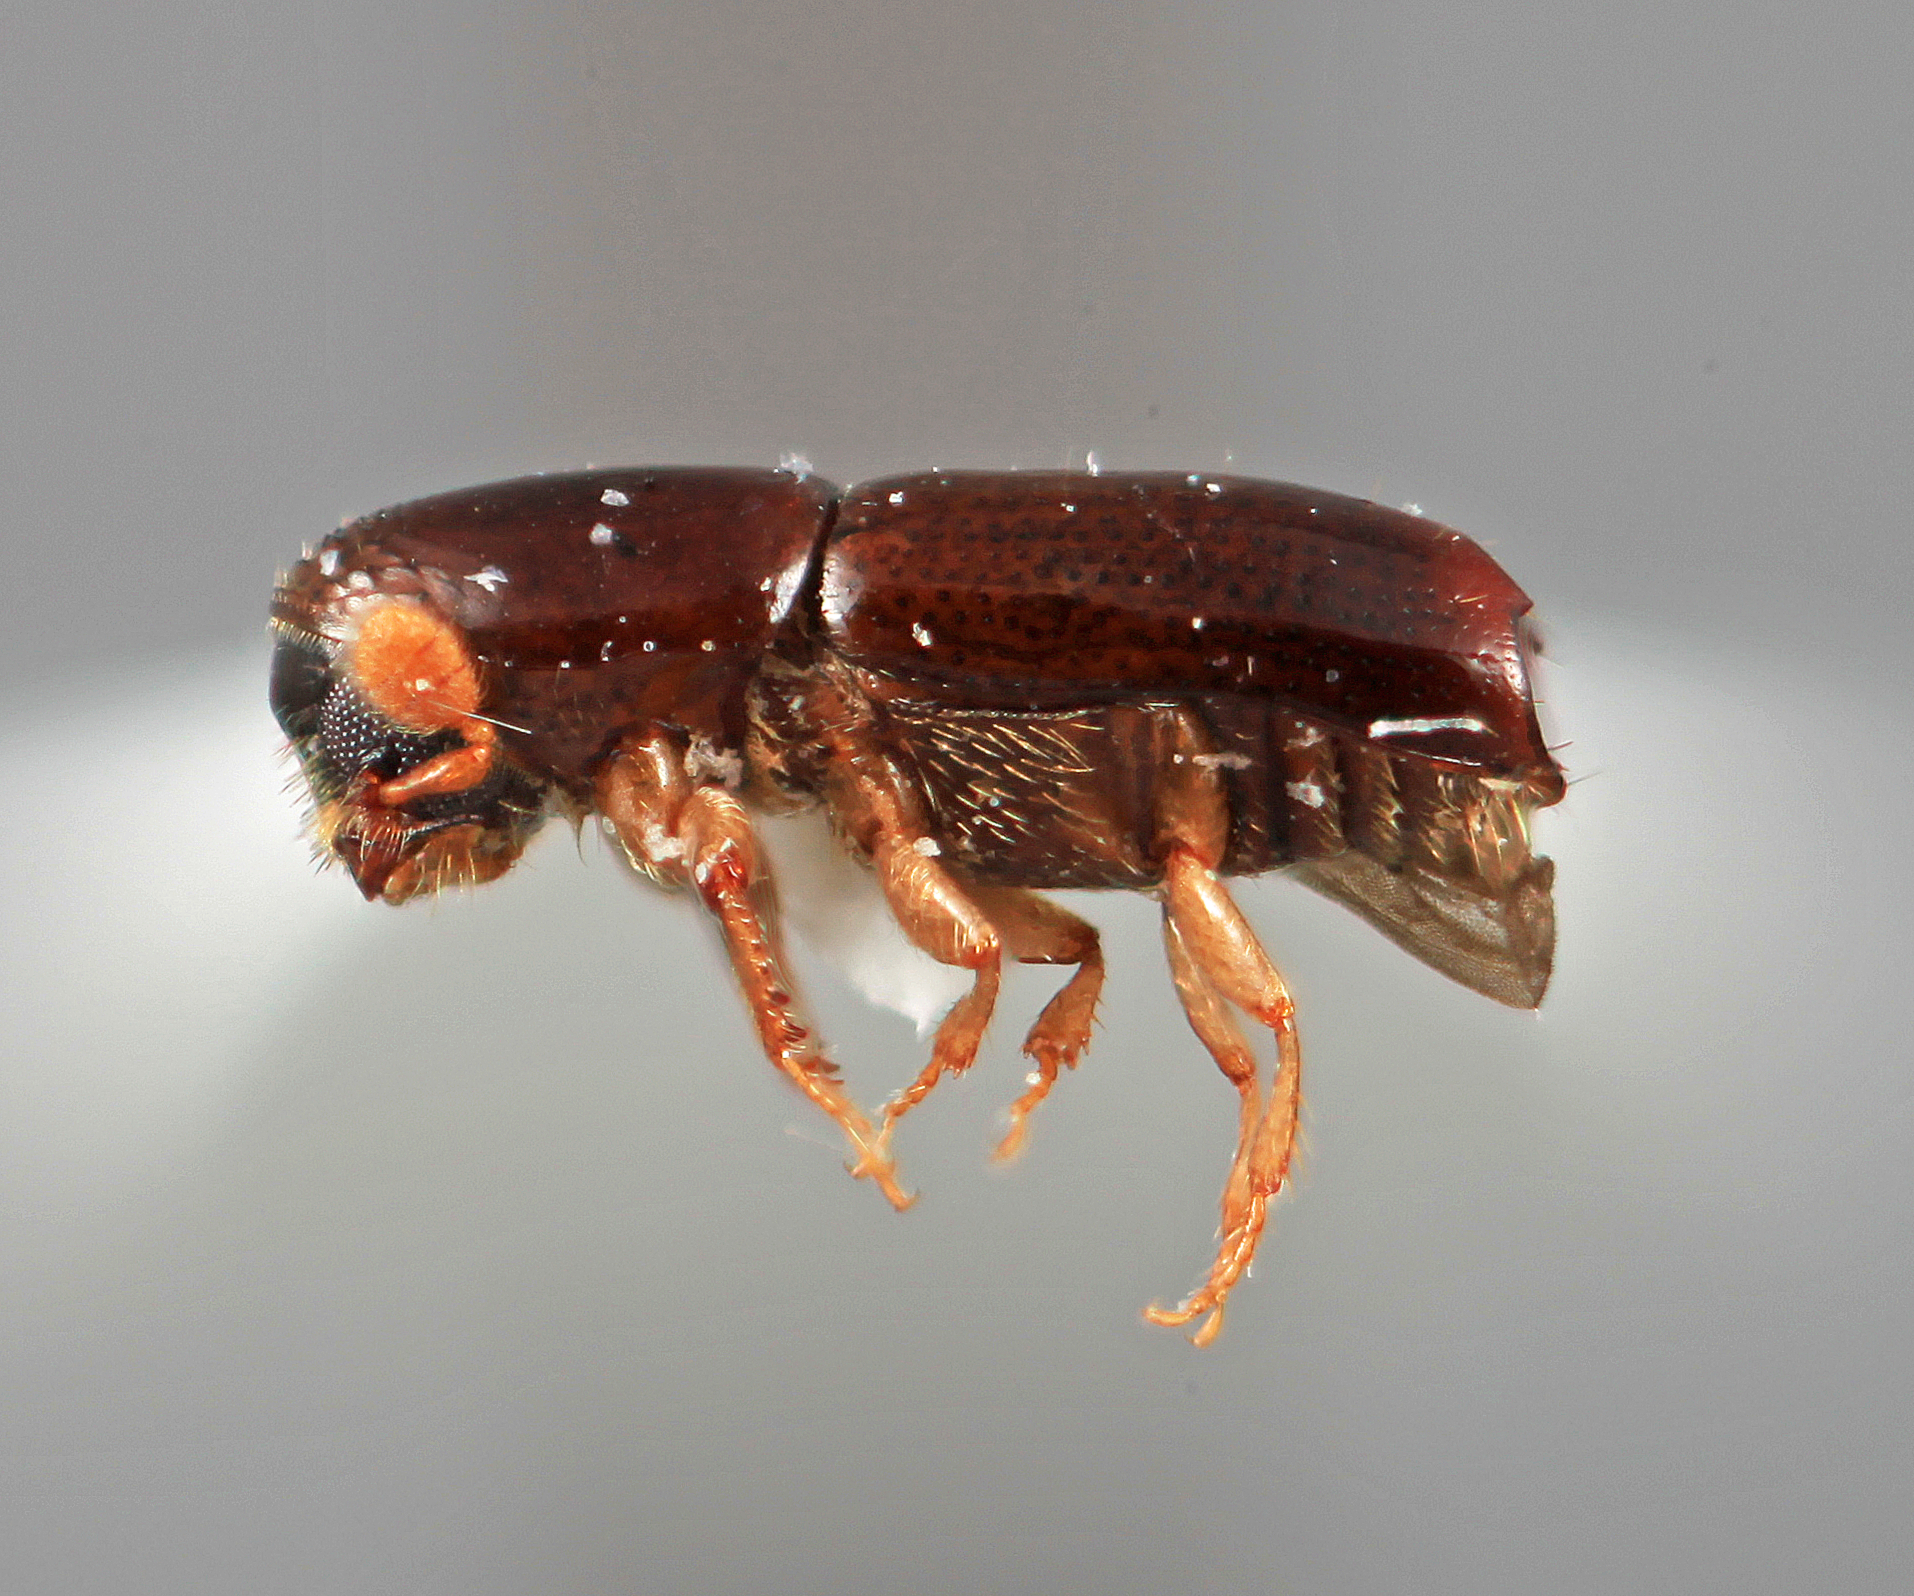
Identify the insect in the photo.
Amphicranus thunesi
